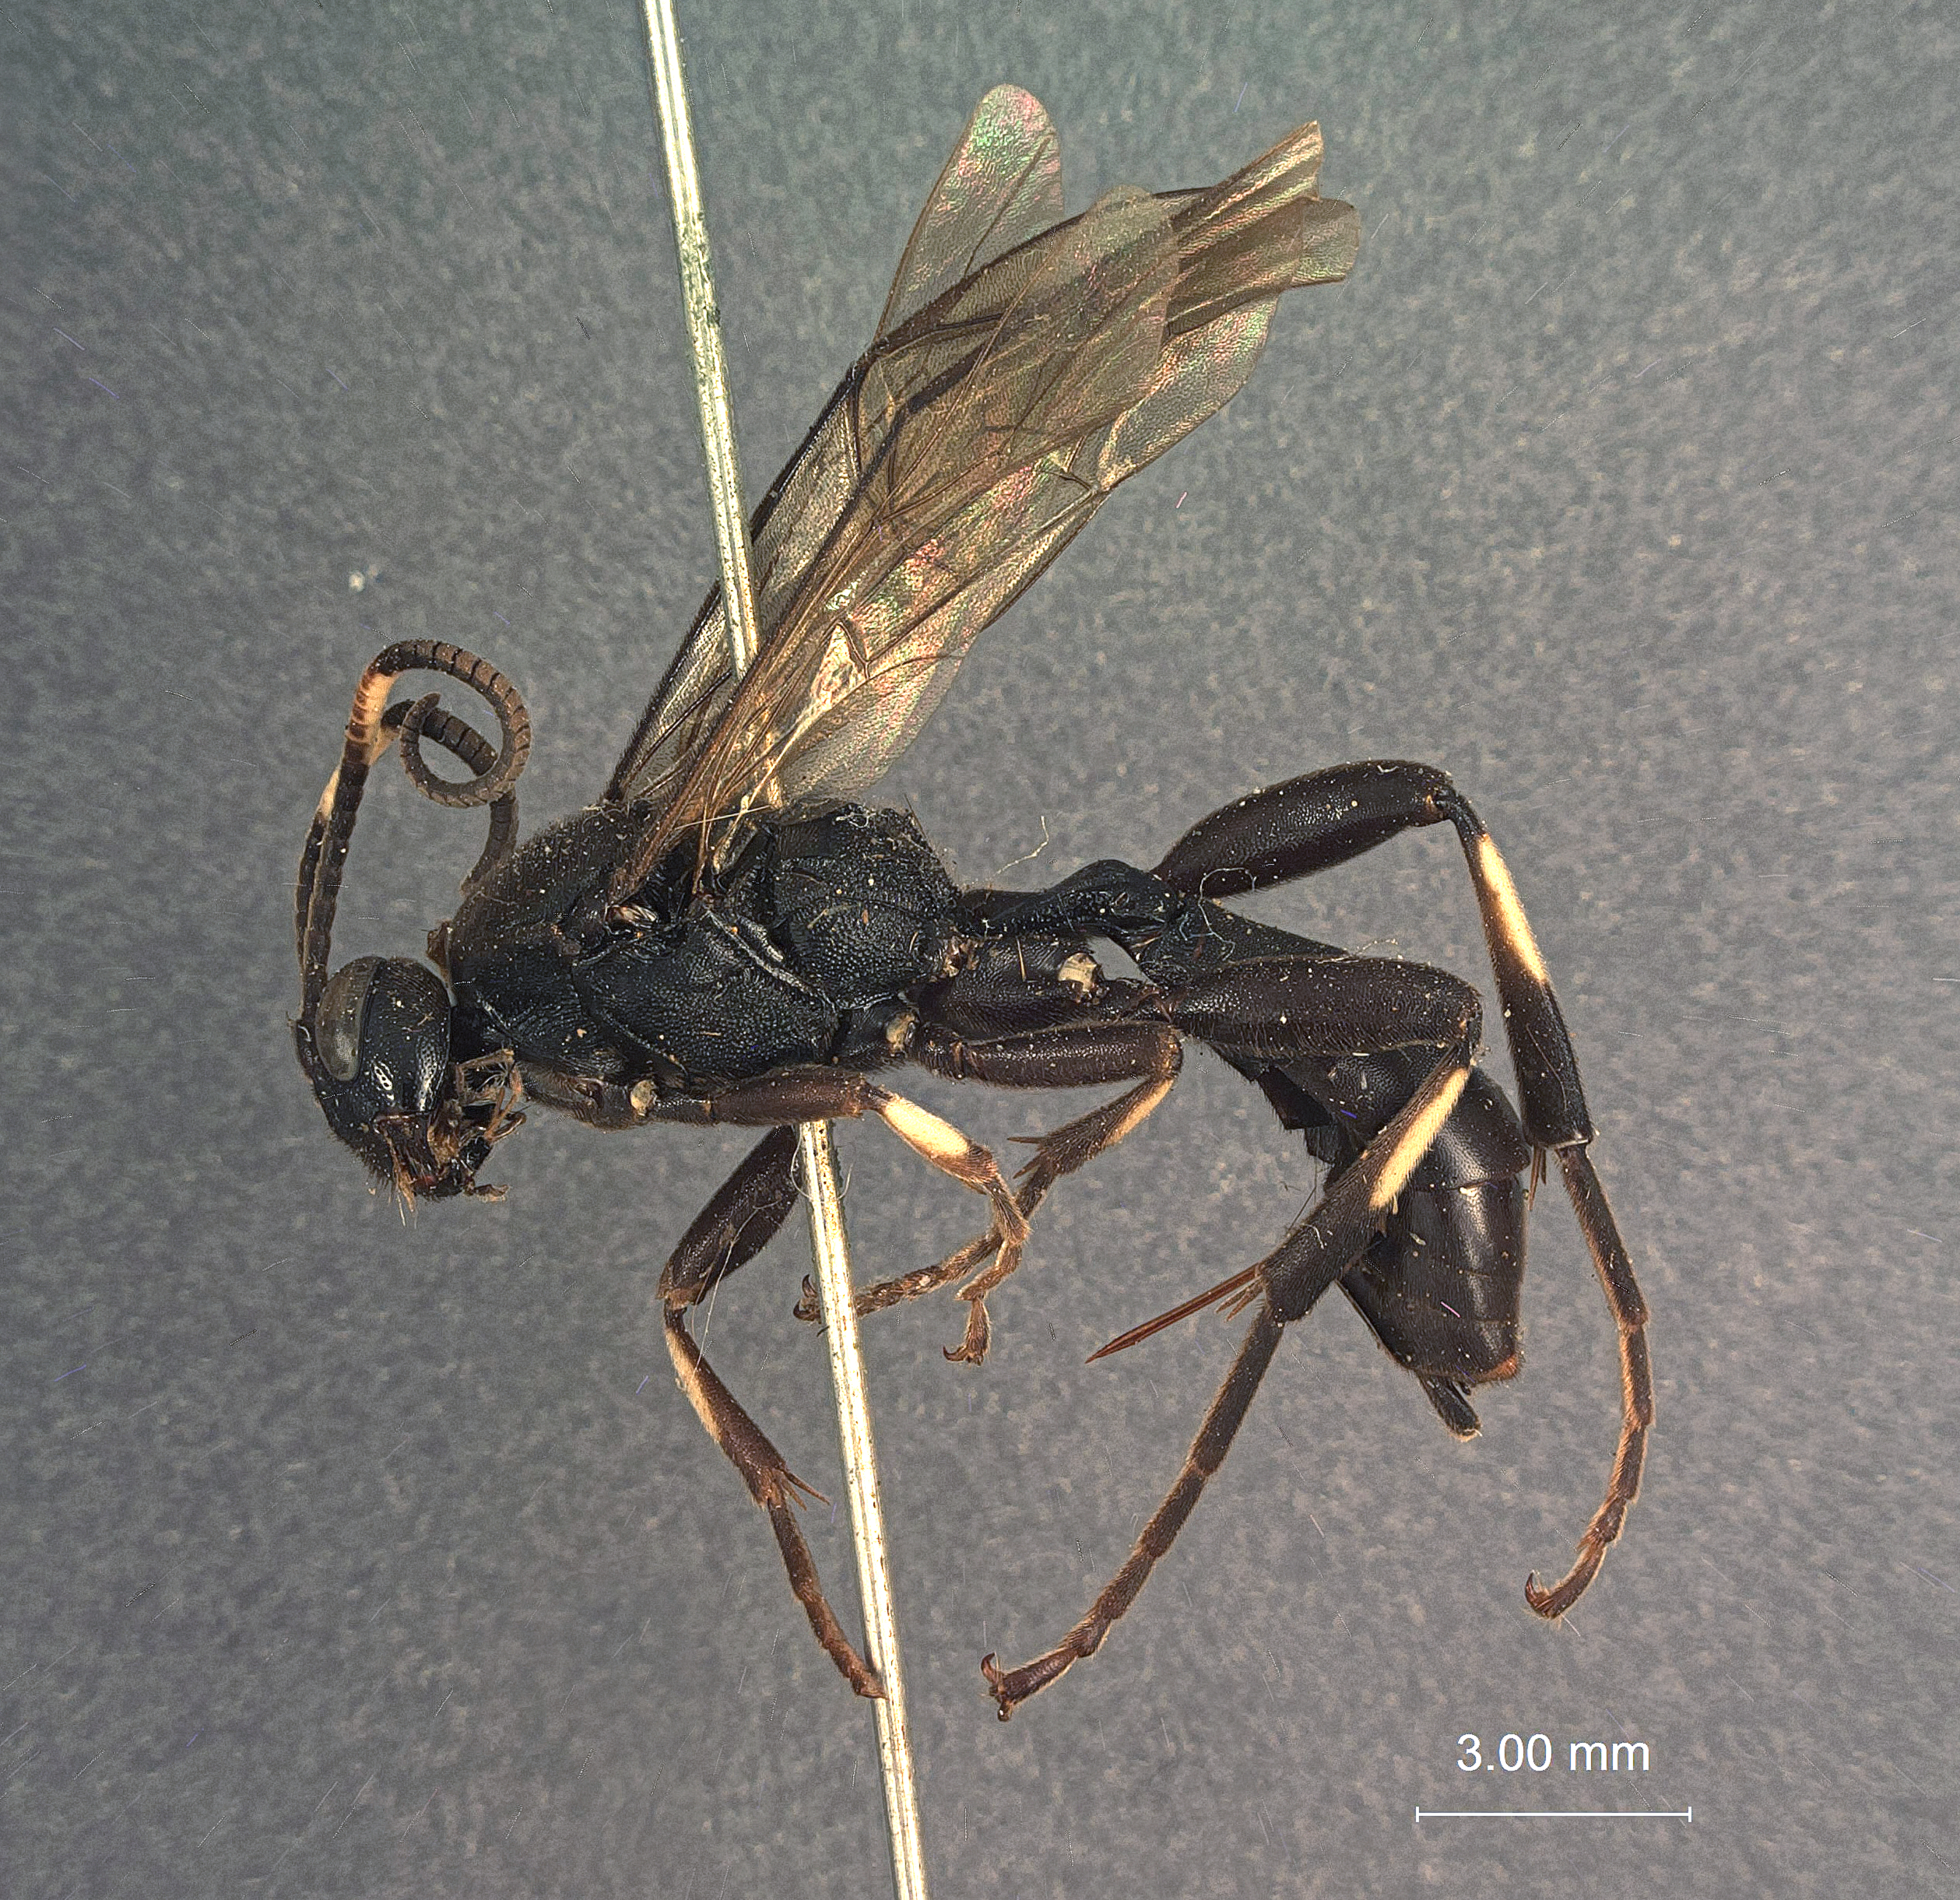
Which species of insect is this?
Melanichneumon japonicus
